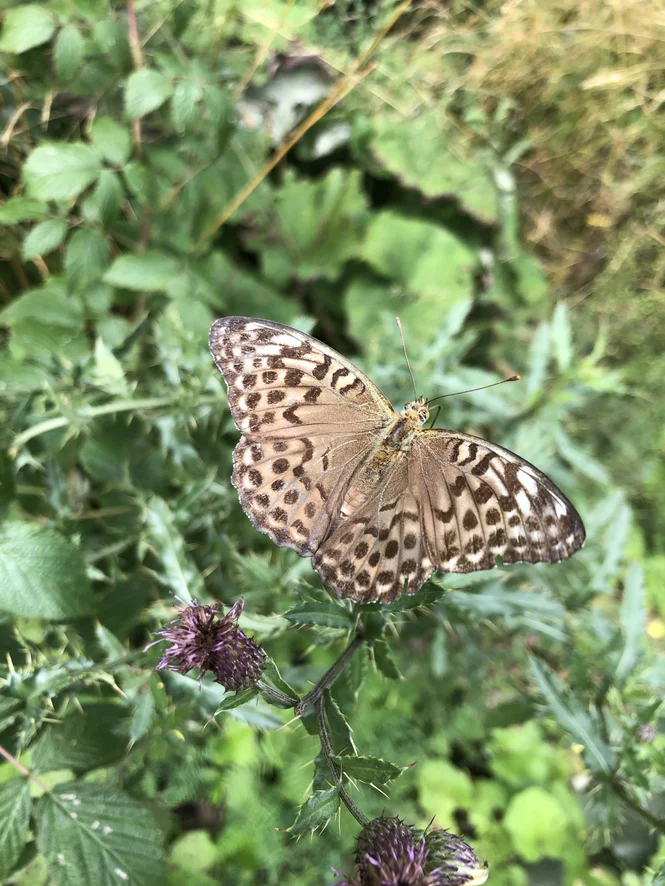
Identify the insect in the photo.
Argynnis paphia
